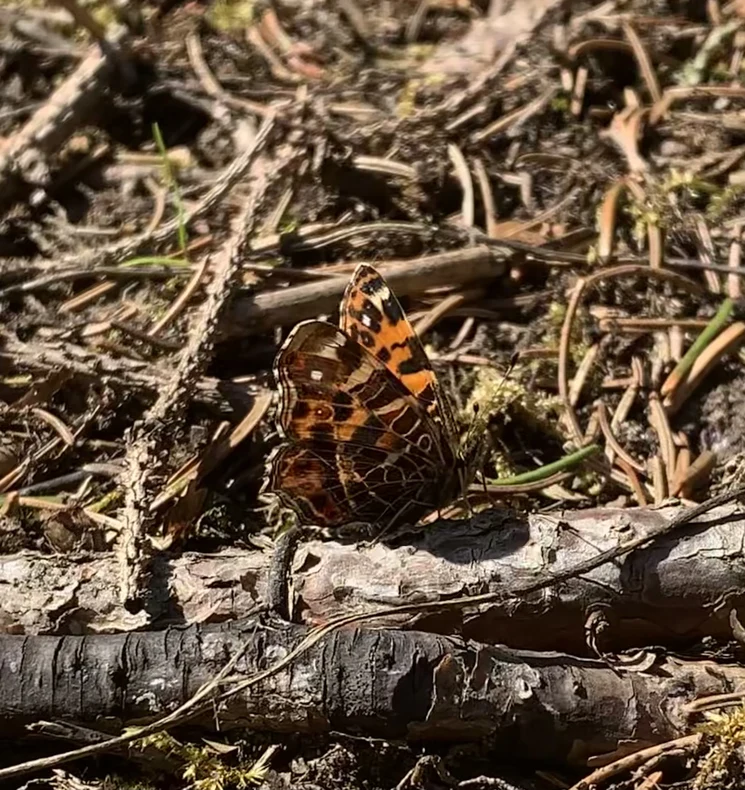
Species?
Araschnia levana
